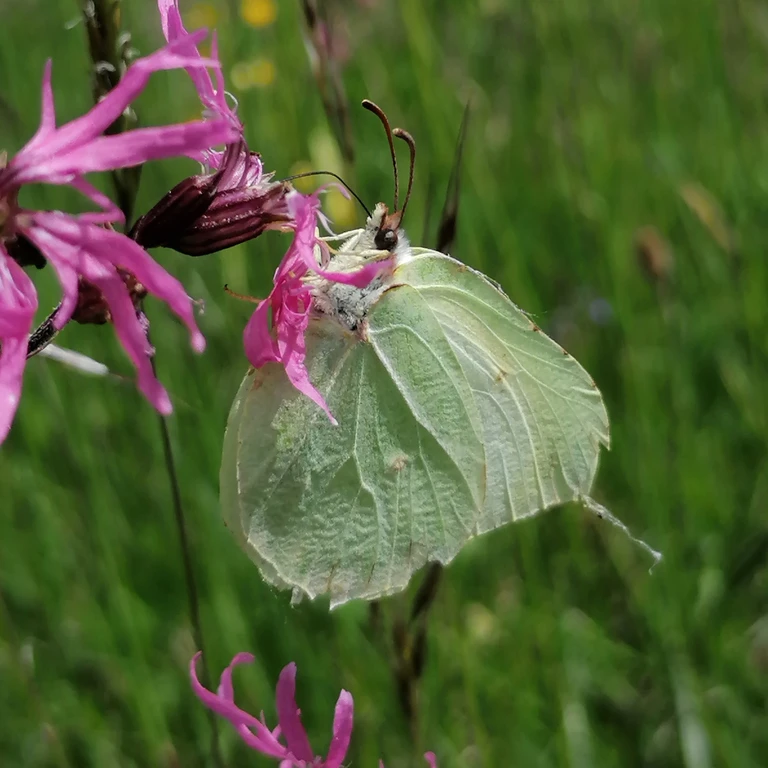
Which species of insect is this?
Gonepteryx rhamni
